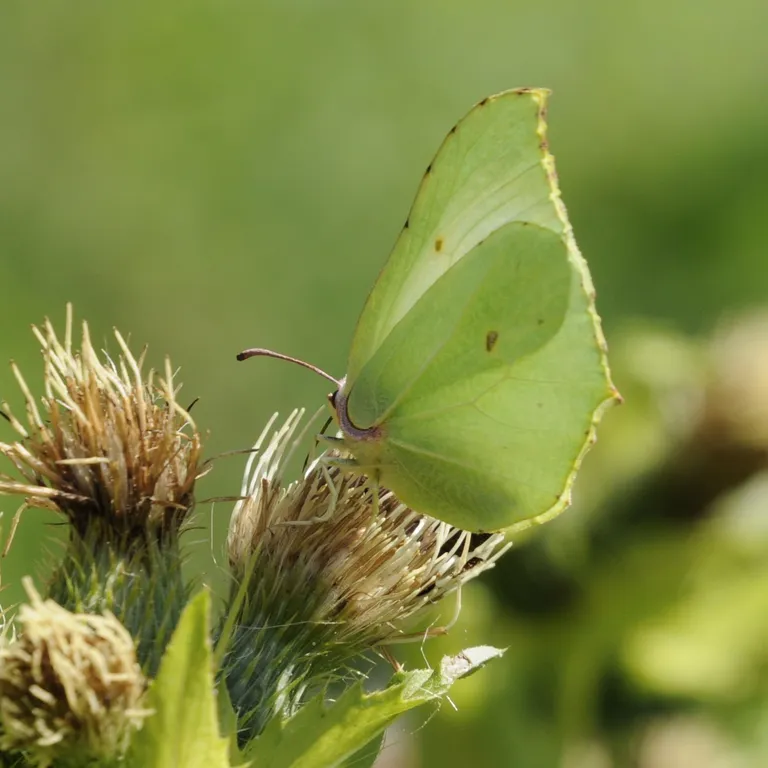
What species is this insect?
Gonepteryx rhamni
